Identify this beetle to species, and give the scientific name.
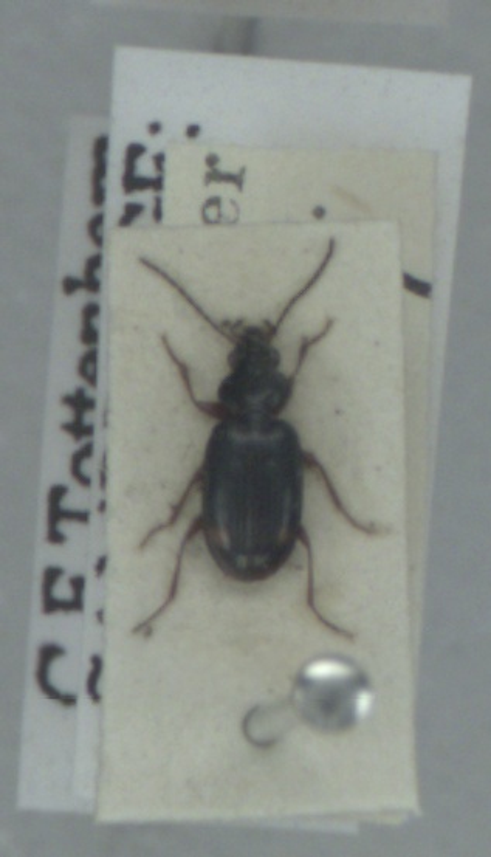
Bembidion biguttatum
